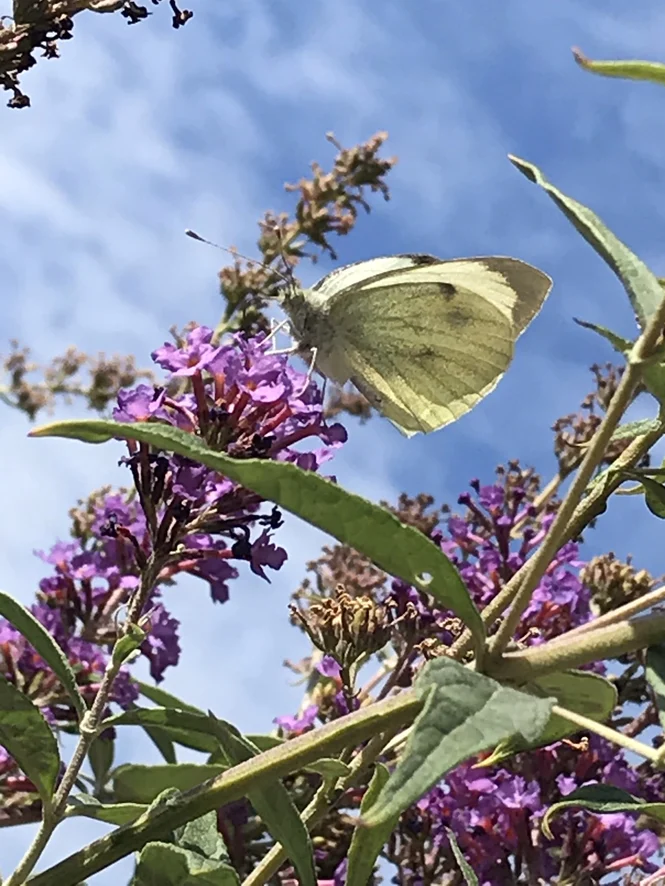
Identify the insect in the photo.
Pieris brassicae
